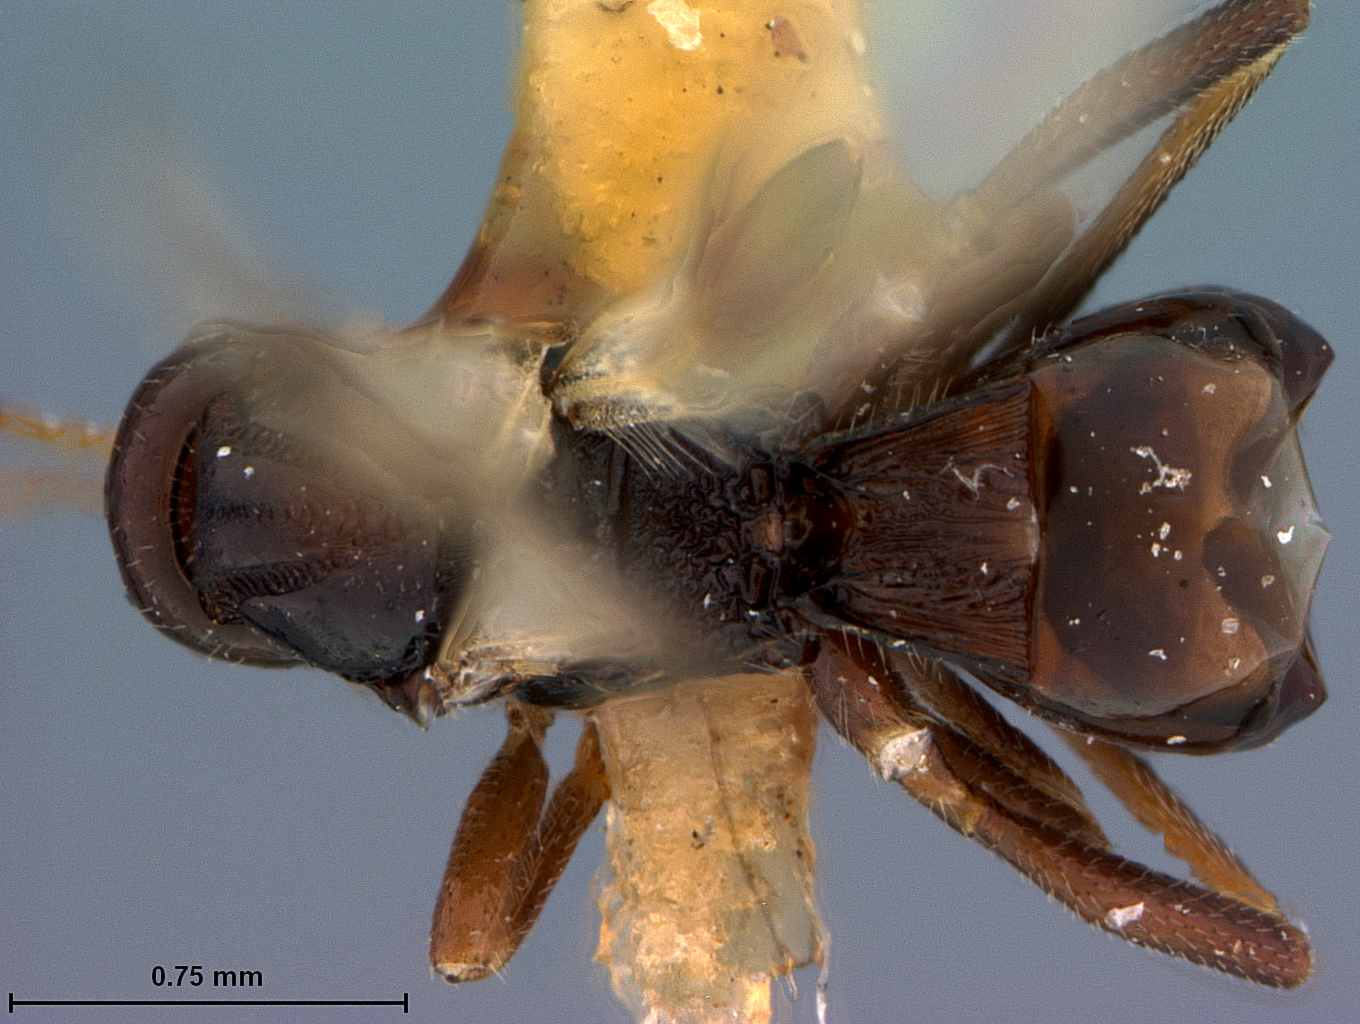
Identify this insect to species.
Ecphylus arcuatus
